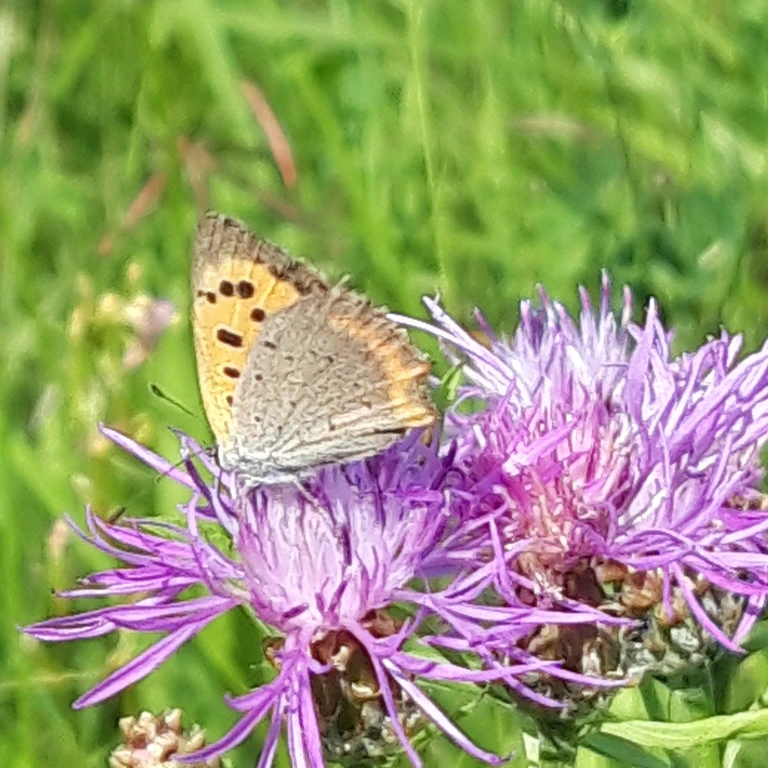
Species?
Lycaena phlaeas
